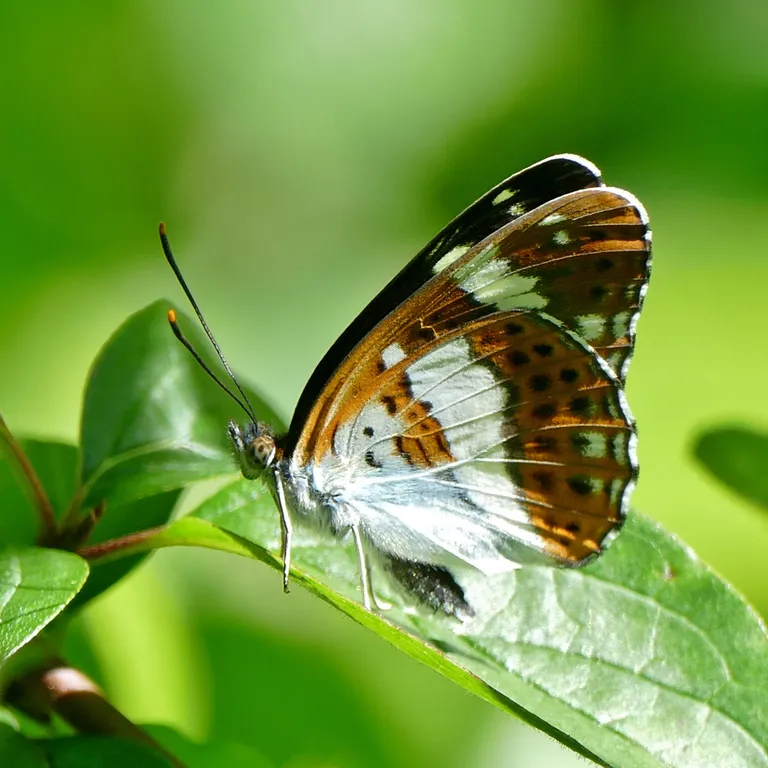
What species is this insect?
Limenitis camilla (also Ladoga camilla)
